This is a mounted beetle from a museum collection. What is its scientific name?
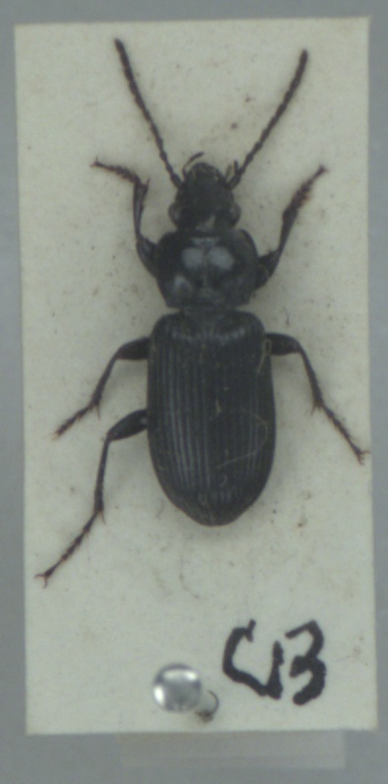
Pterostichus nigrita
